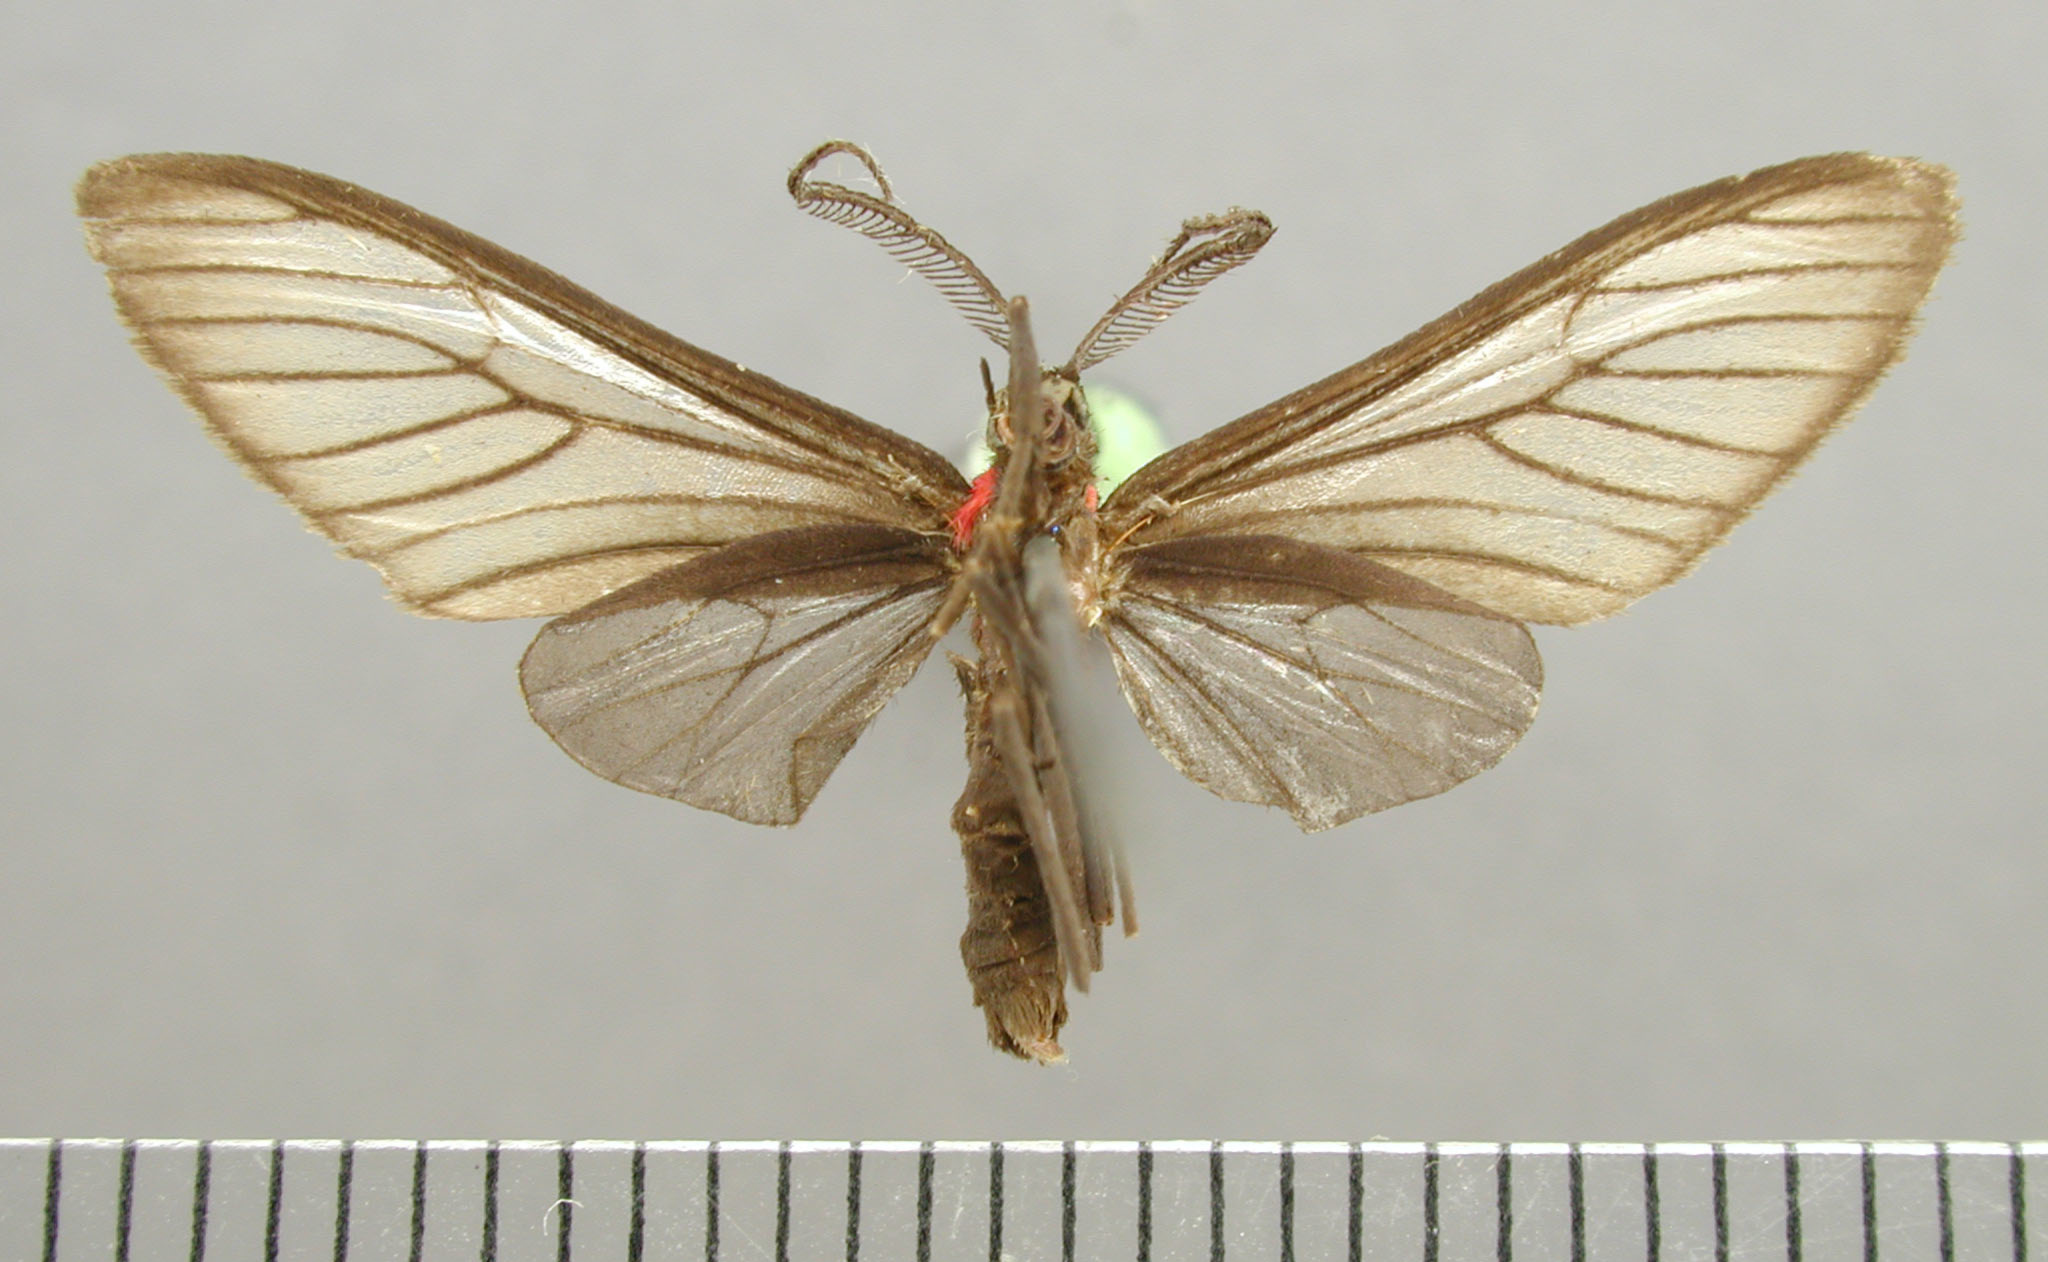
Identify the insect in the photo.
Chrostosoma fumosa
